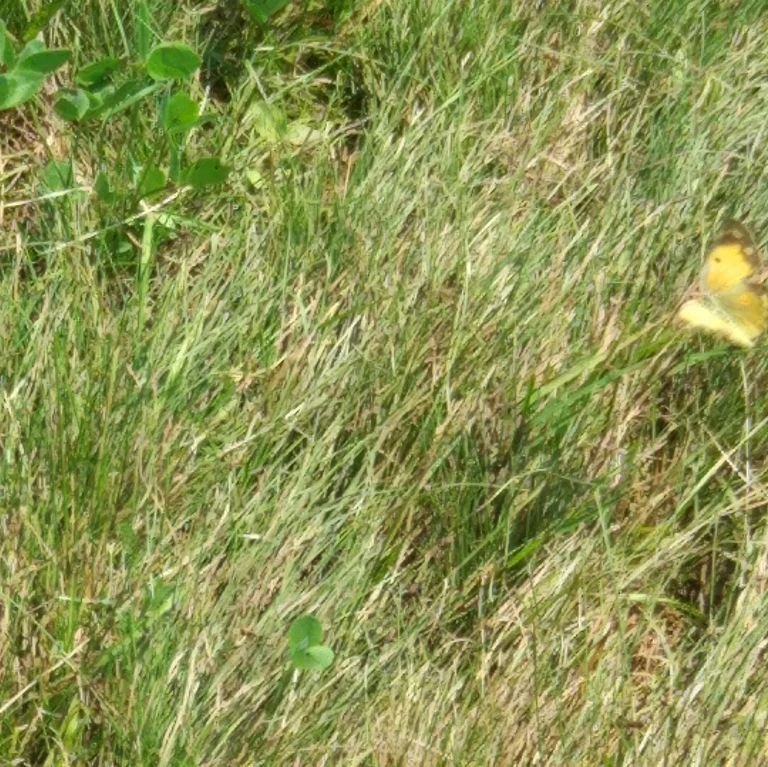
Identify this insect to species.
Colias croceus
